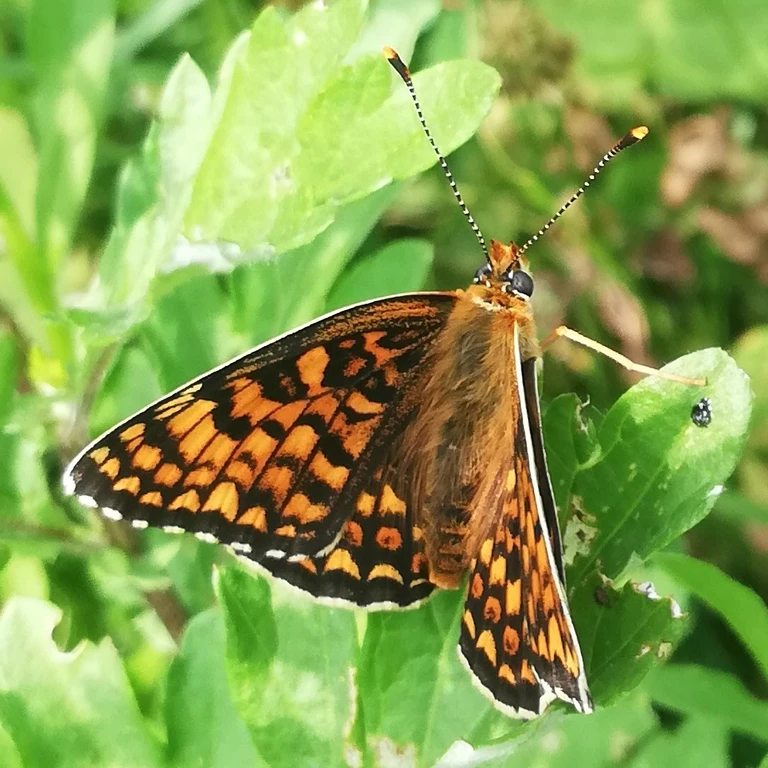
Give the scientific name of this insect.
Melitaea phoebe
